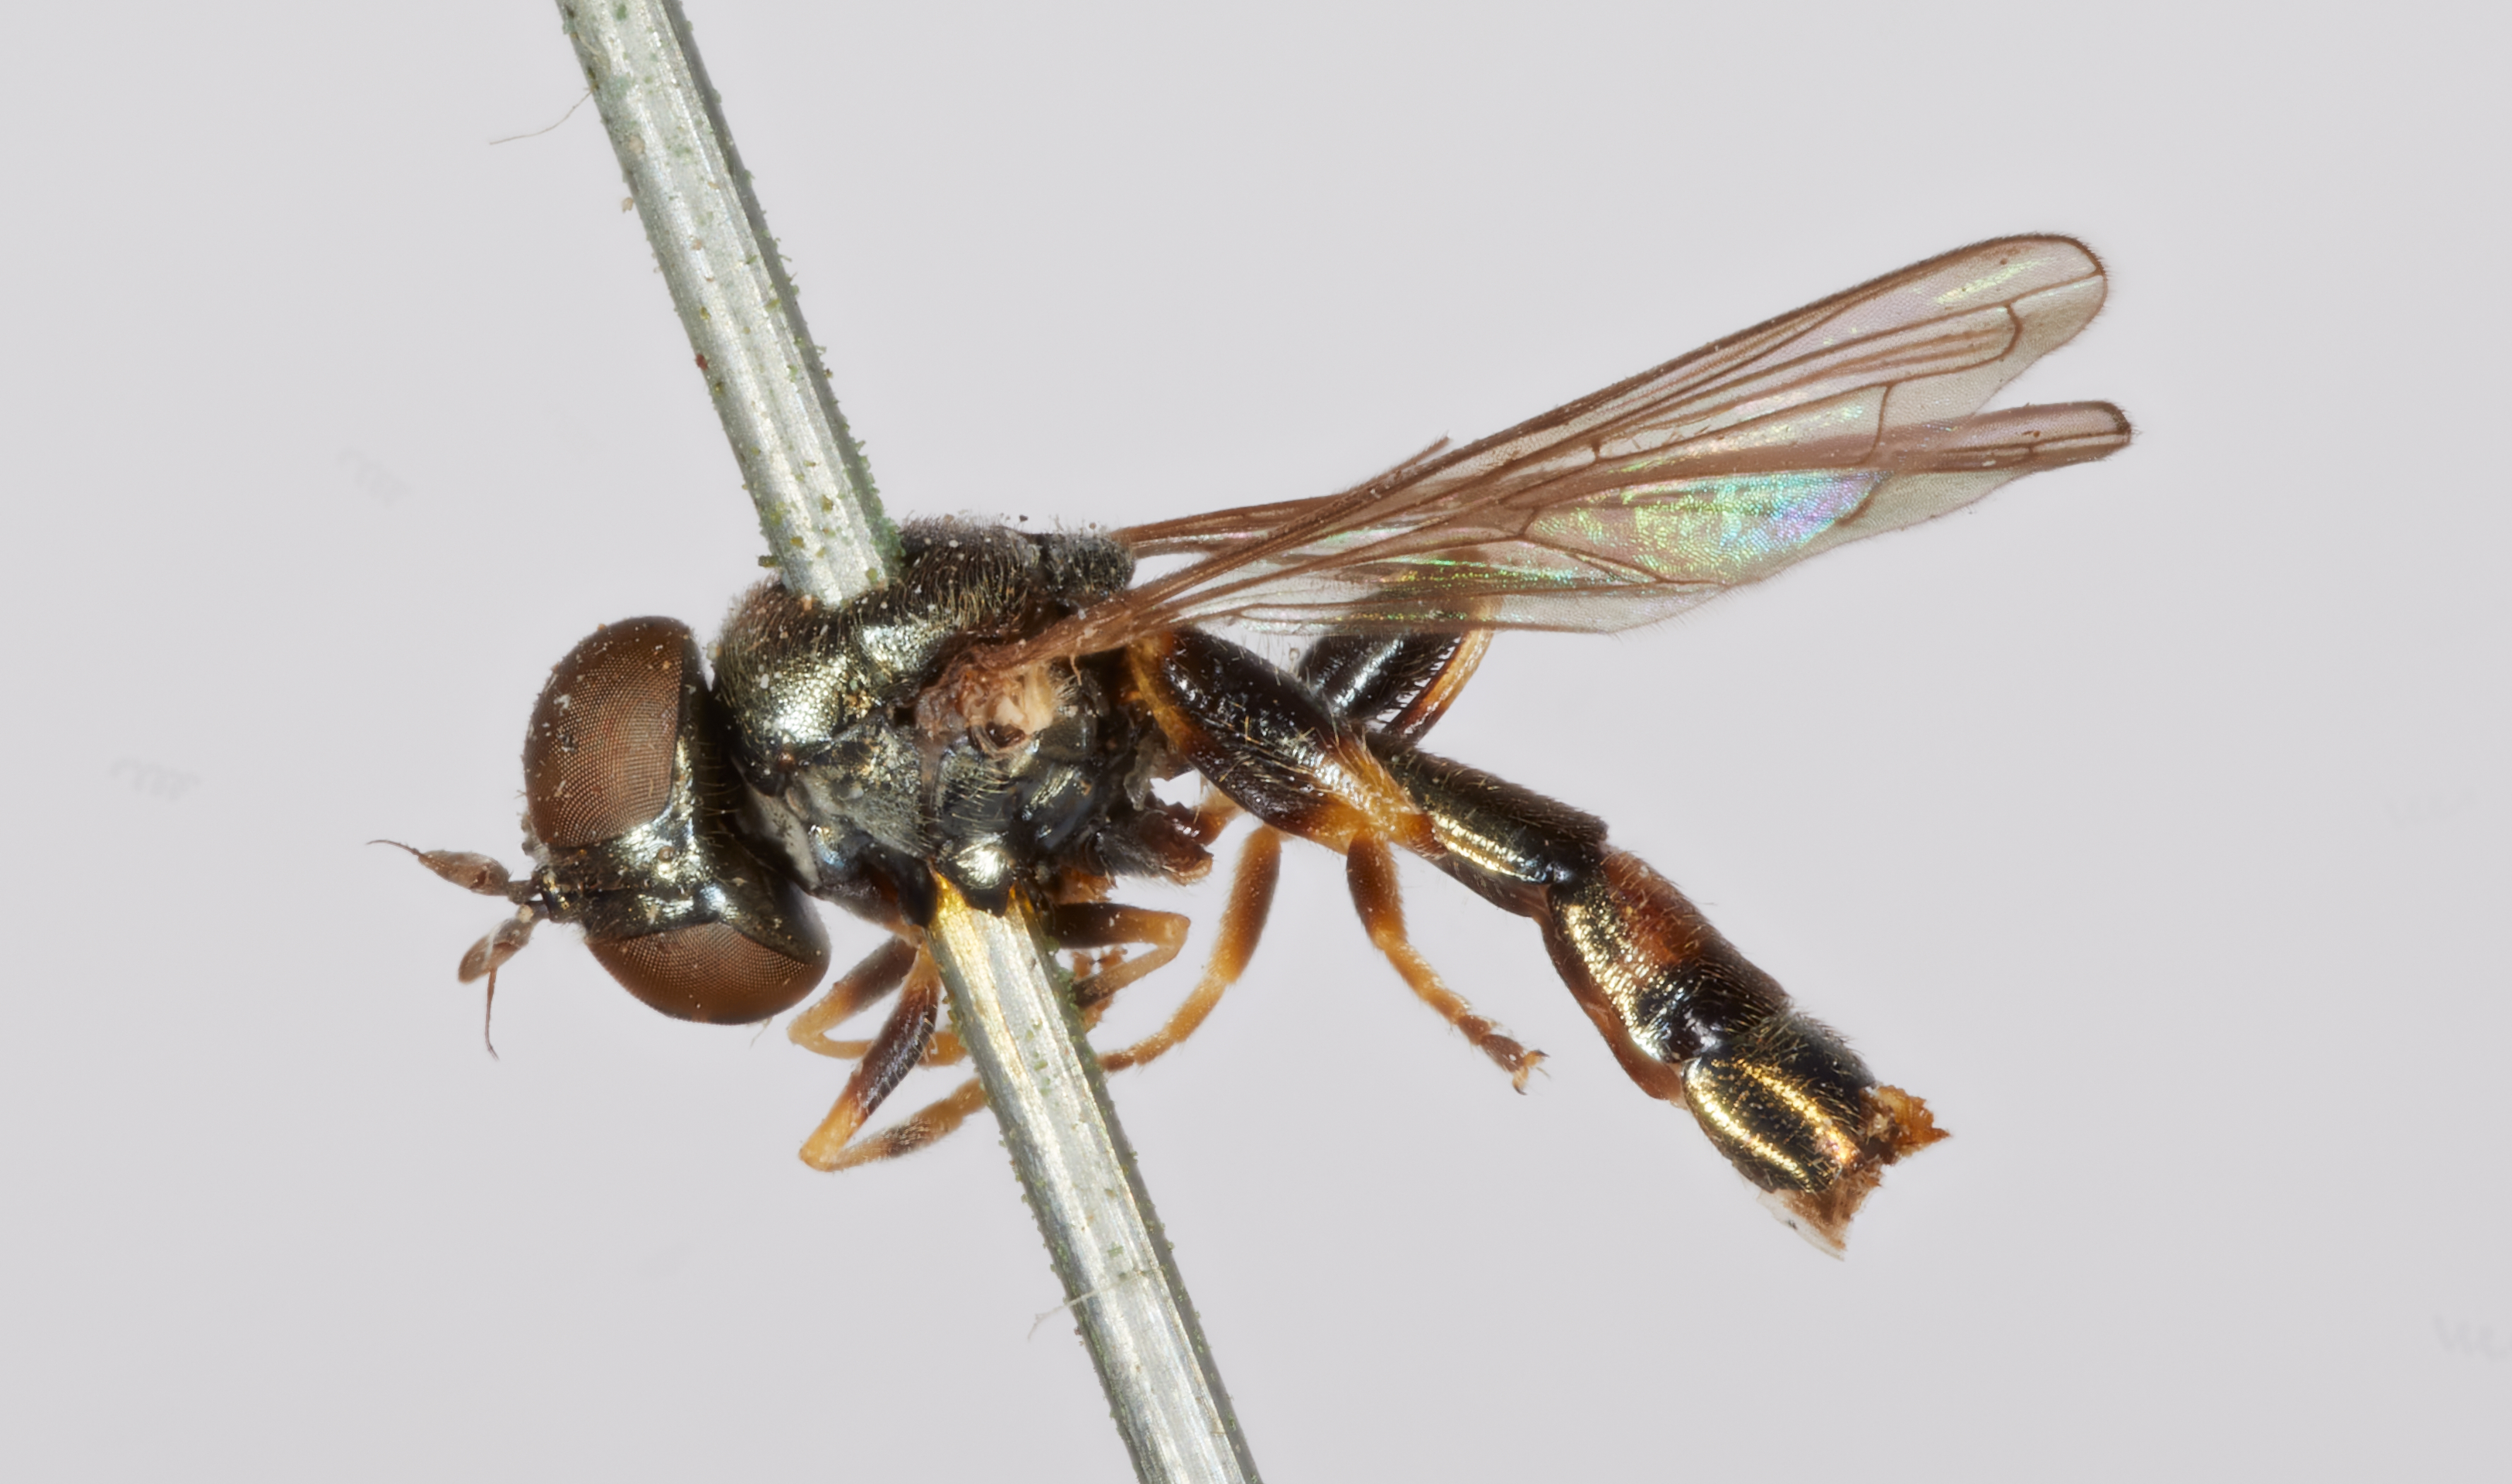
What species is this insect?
Ascia metallica
